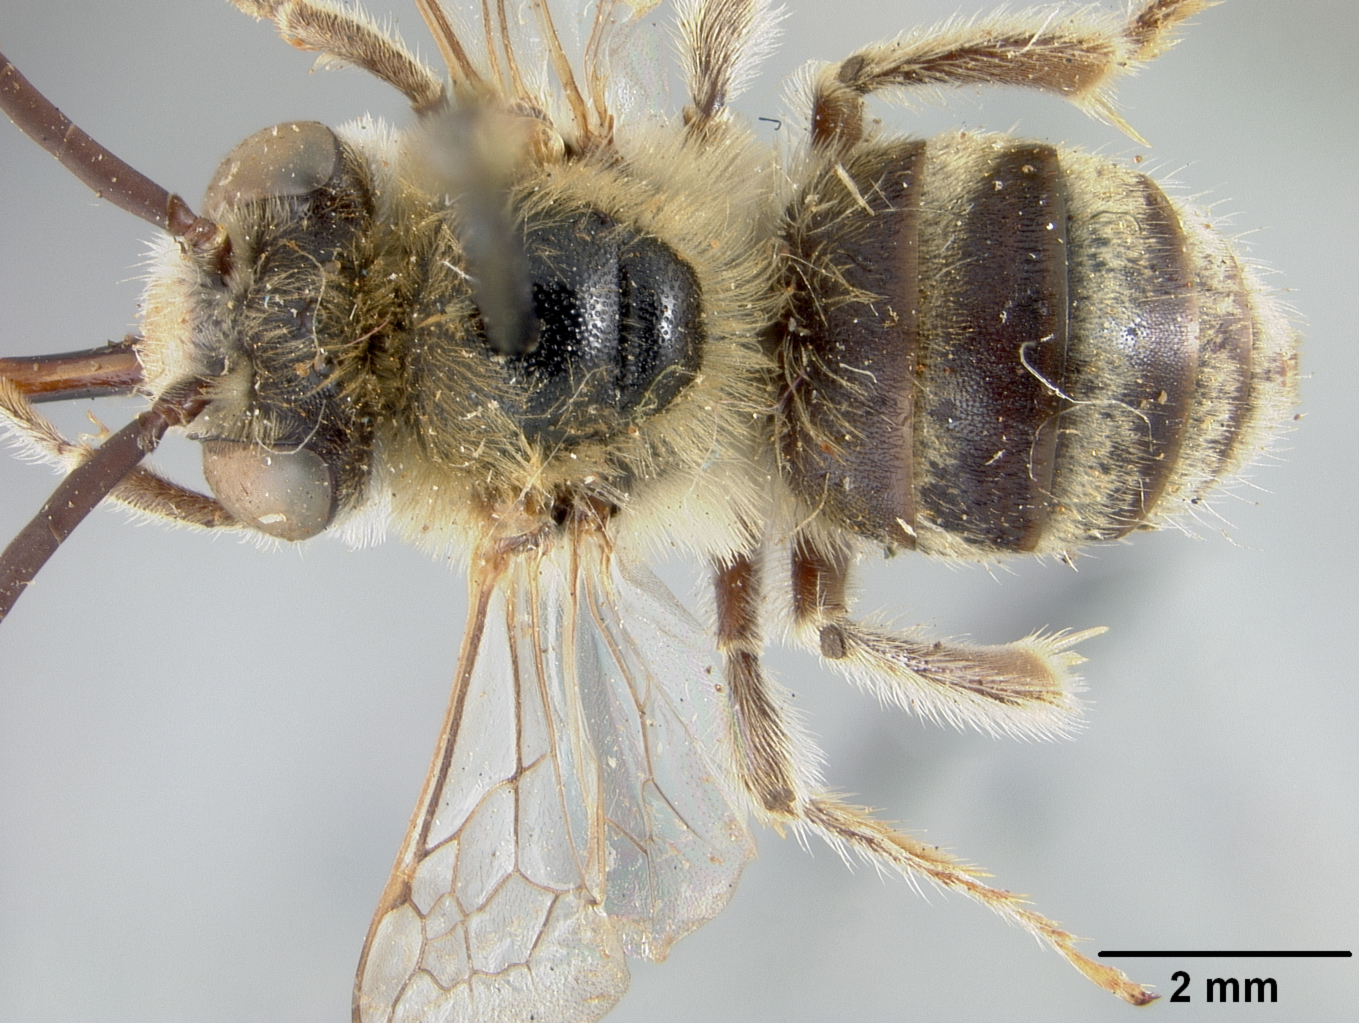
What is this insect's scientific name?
Tetralonia mitsukurii
